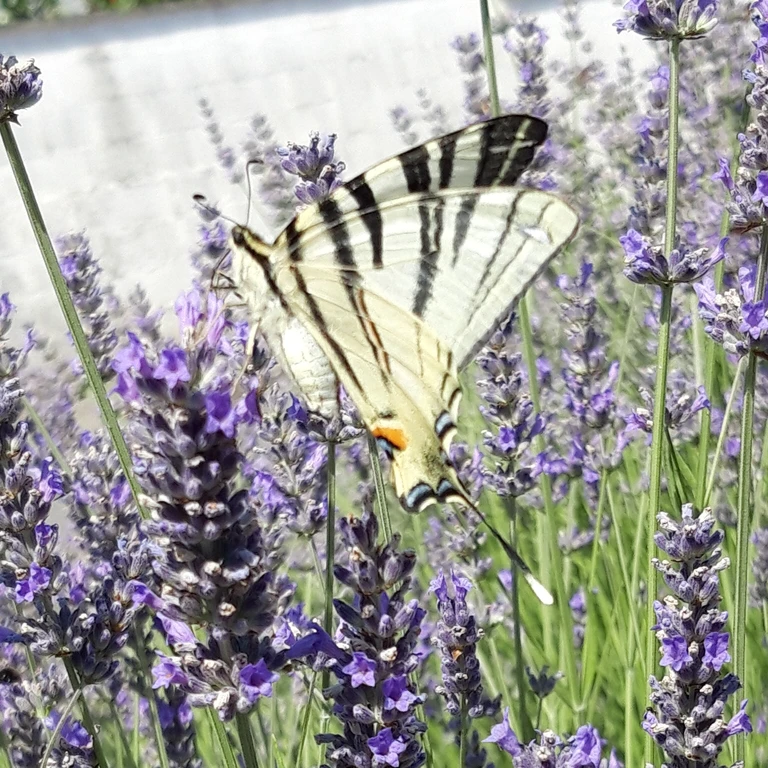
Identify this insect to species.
Iphiclides podalirius
